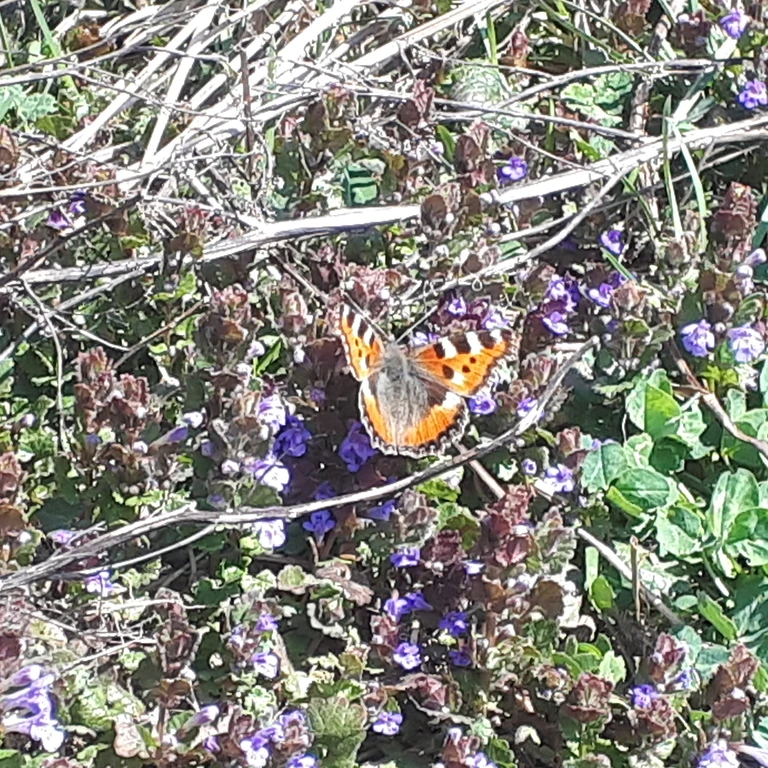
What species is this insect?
Aglais urticae
